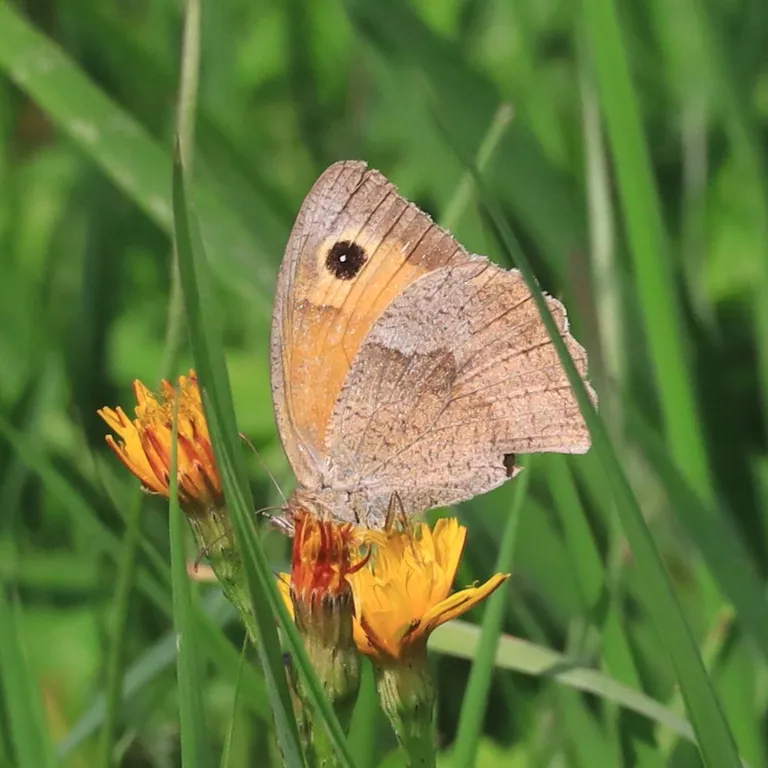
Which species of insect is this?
Maniola jurtina
